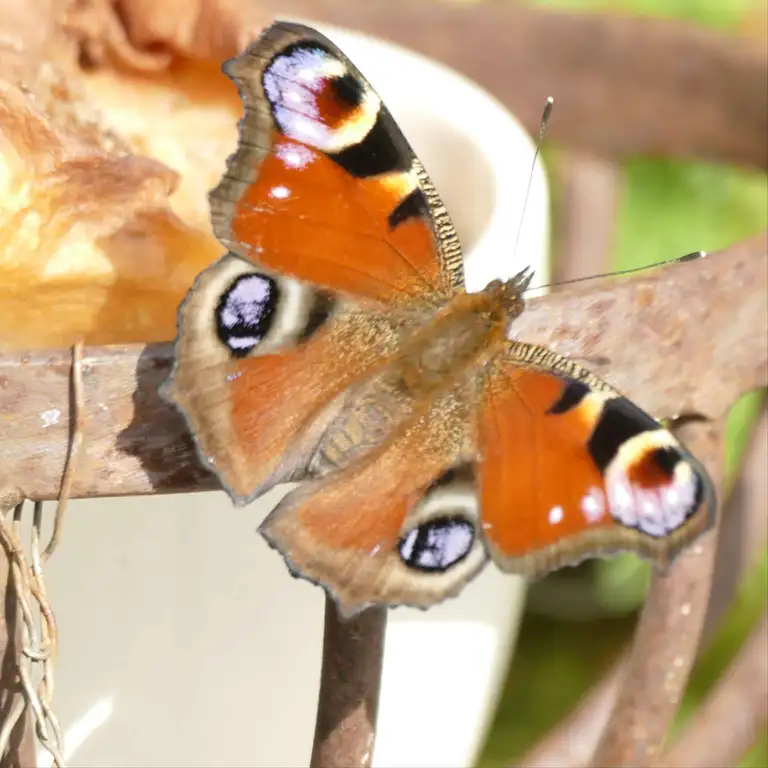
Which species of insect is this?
Aglais io
